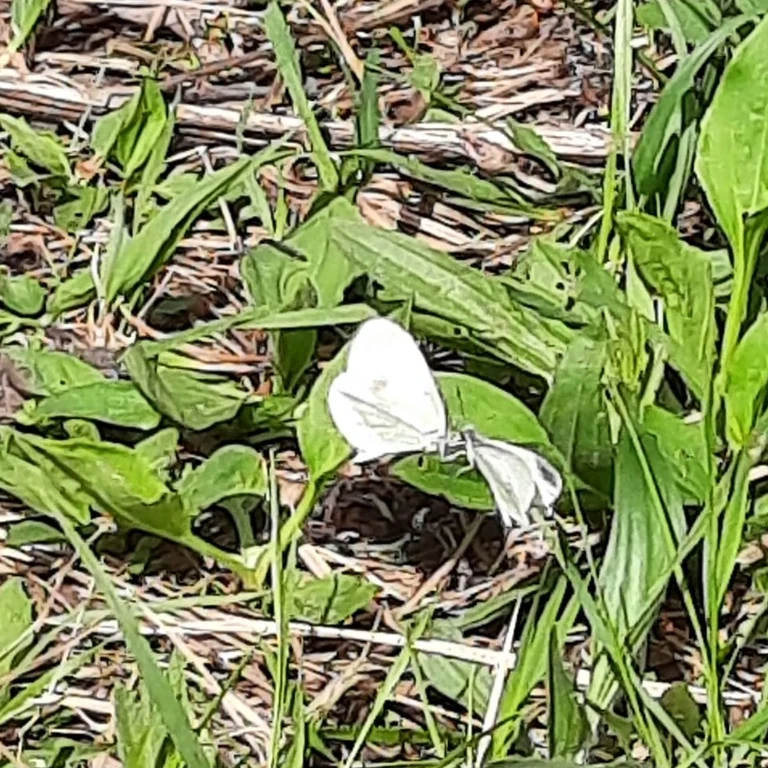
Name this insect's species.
Leptidea sinapis/juvernica
